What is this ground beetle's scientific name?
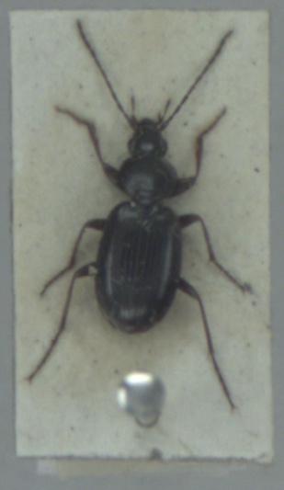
Agonum fuliginosum
